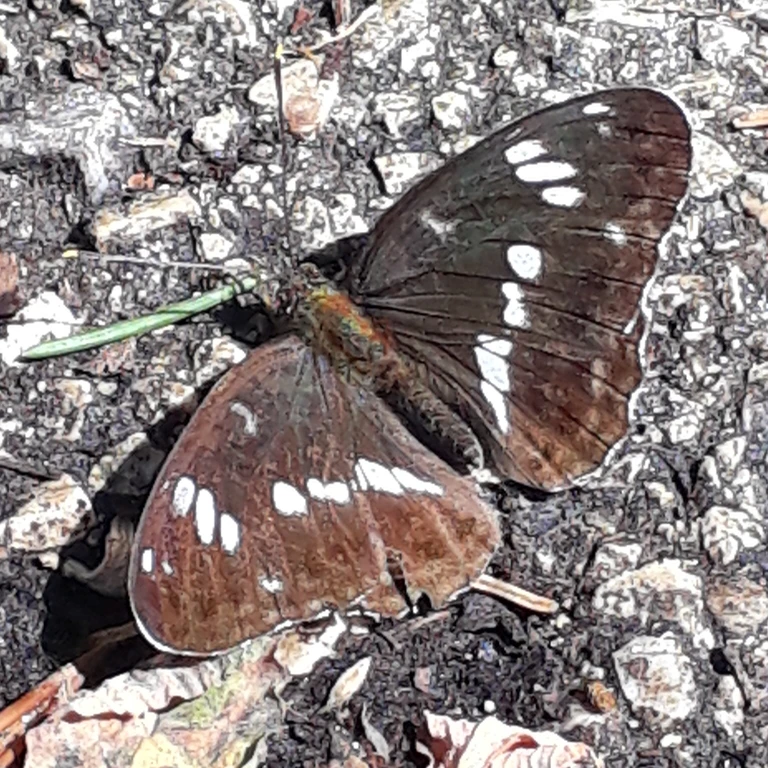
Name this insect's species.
Limenitis camilla (also Ladoga camilla)
